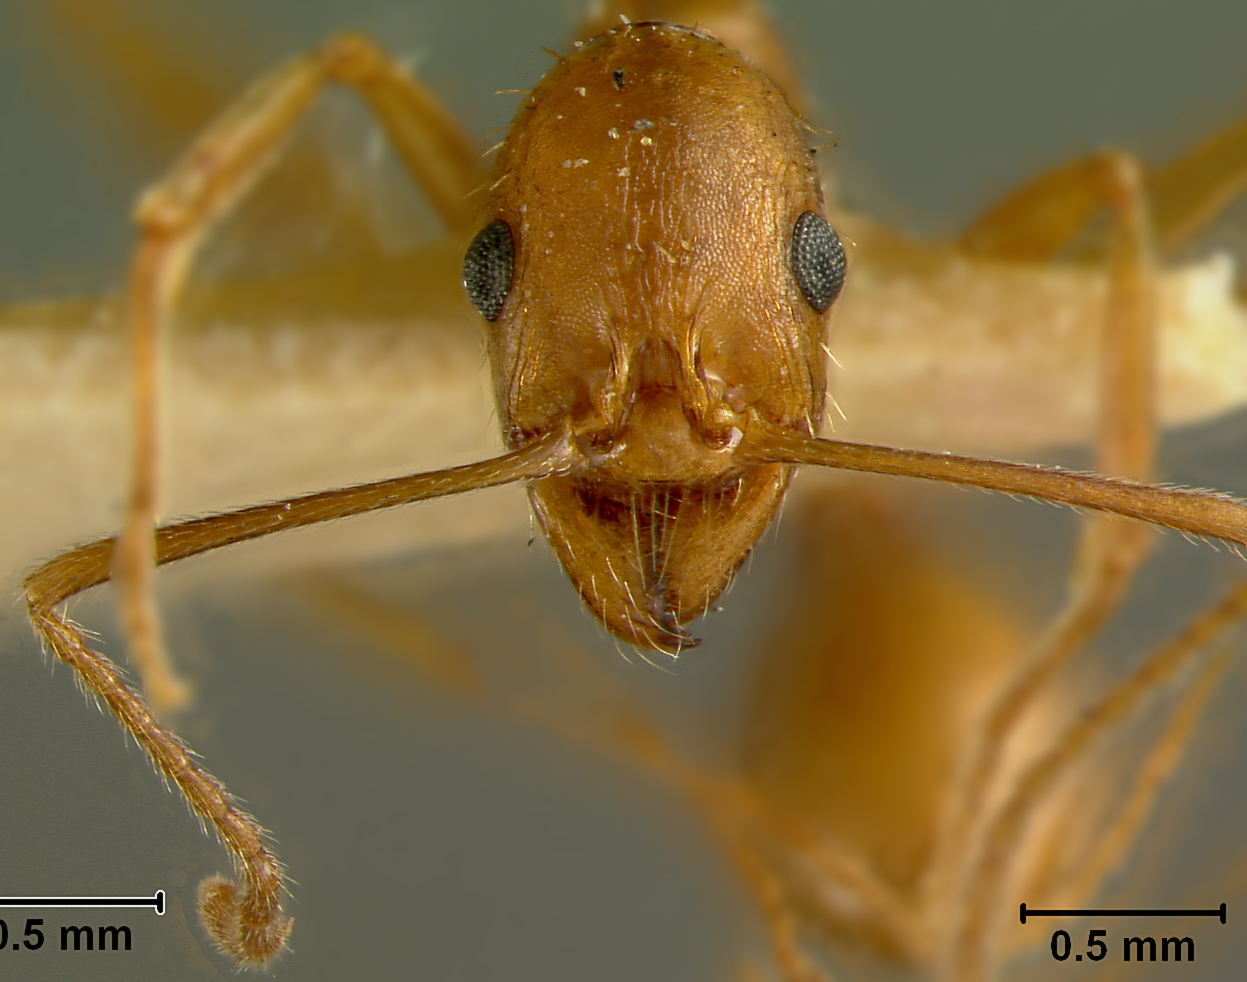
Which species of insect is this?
Aphaenogaster texana
